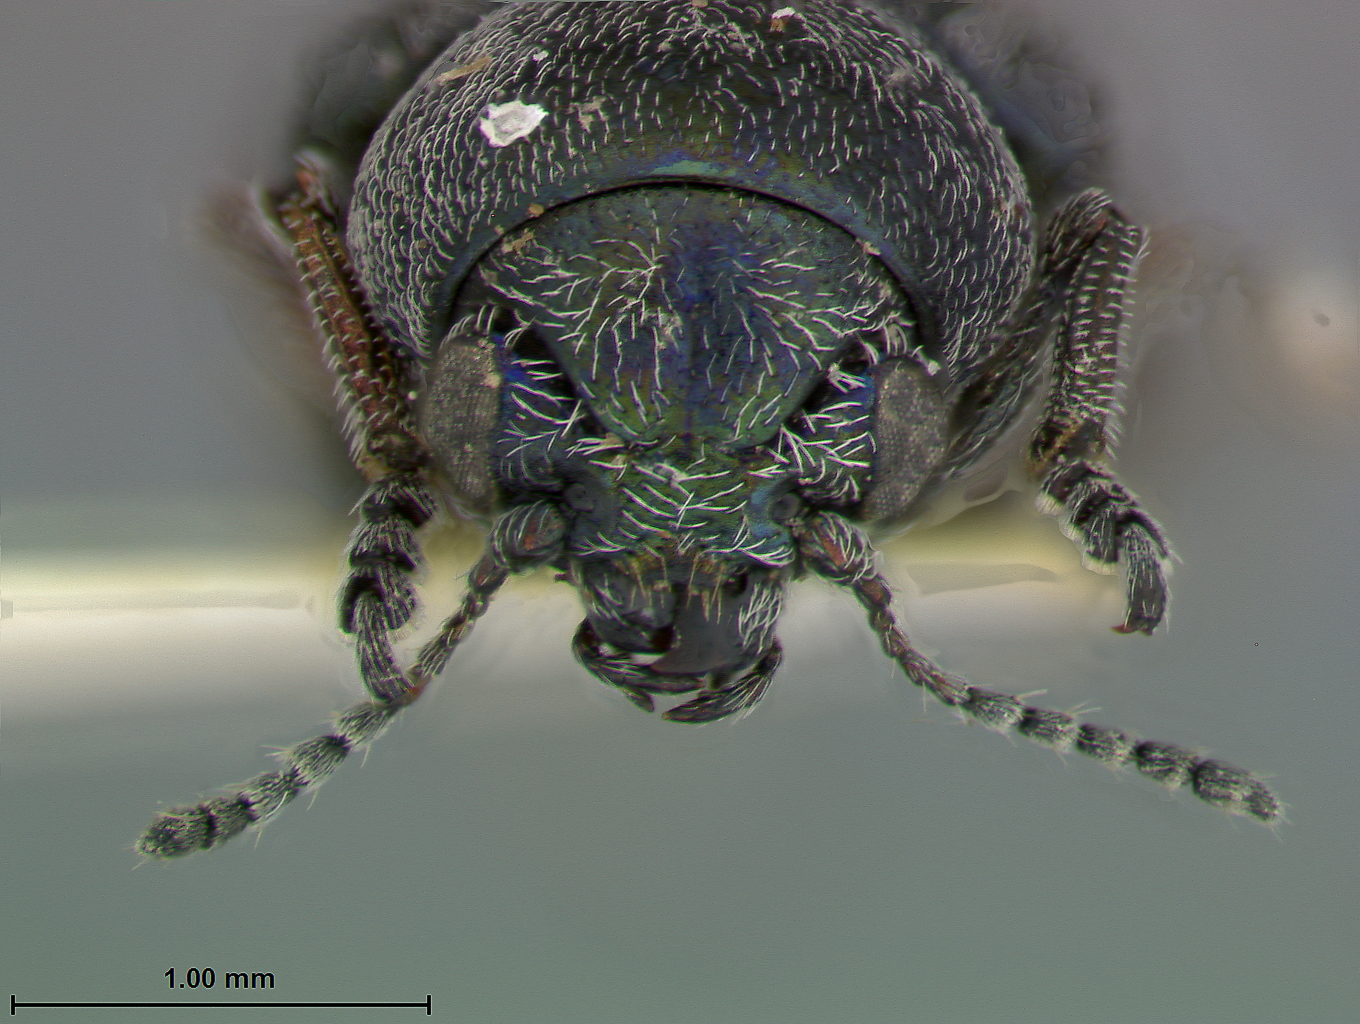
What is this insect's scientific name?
Graphops viridis
